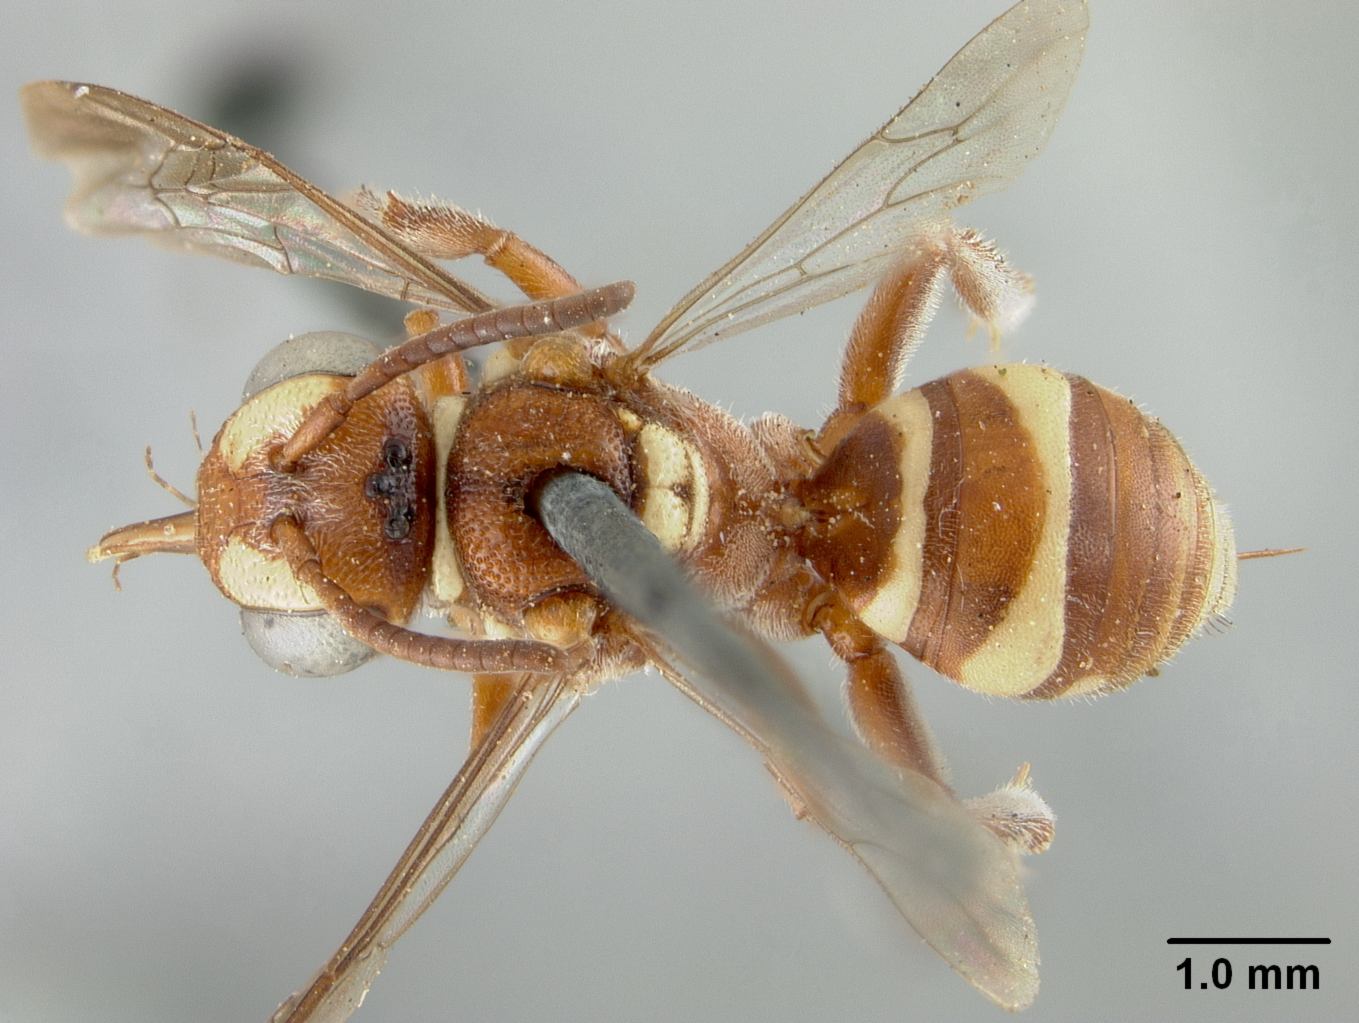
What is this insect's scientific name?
Nomada gutierreziae
